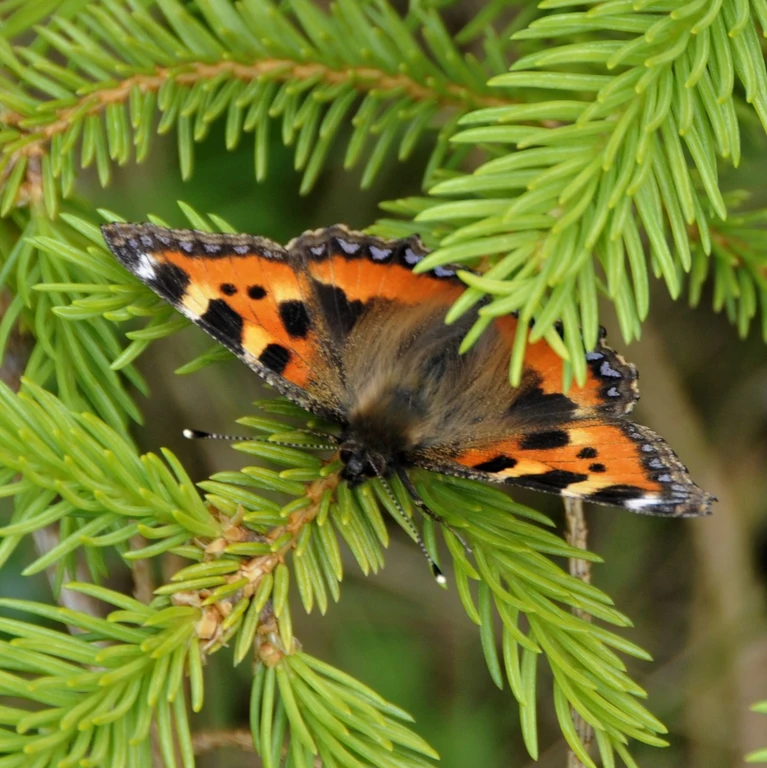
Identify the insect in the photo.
Aglais urticae
